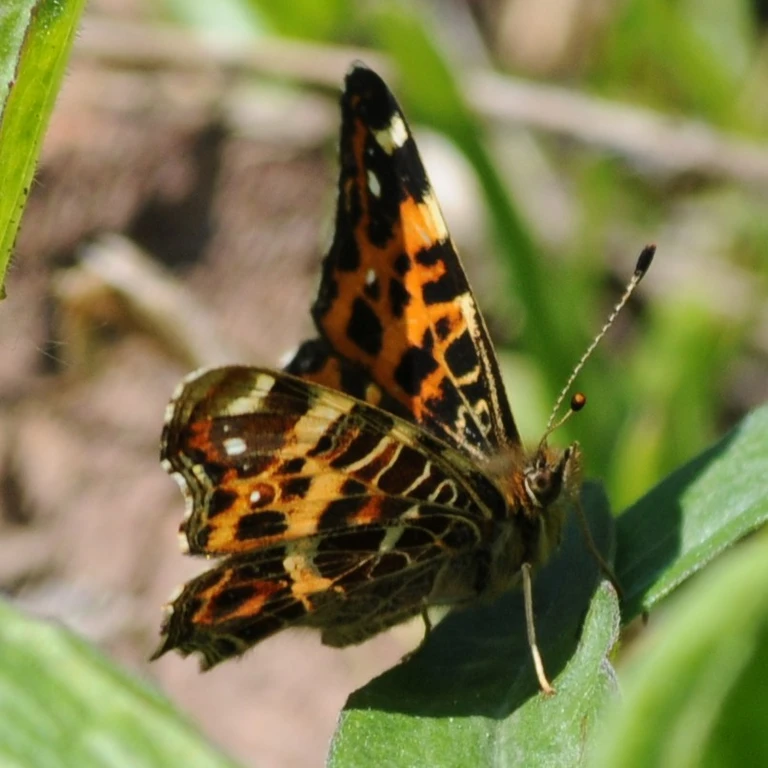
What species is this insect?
Araschnia levana
